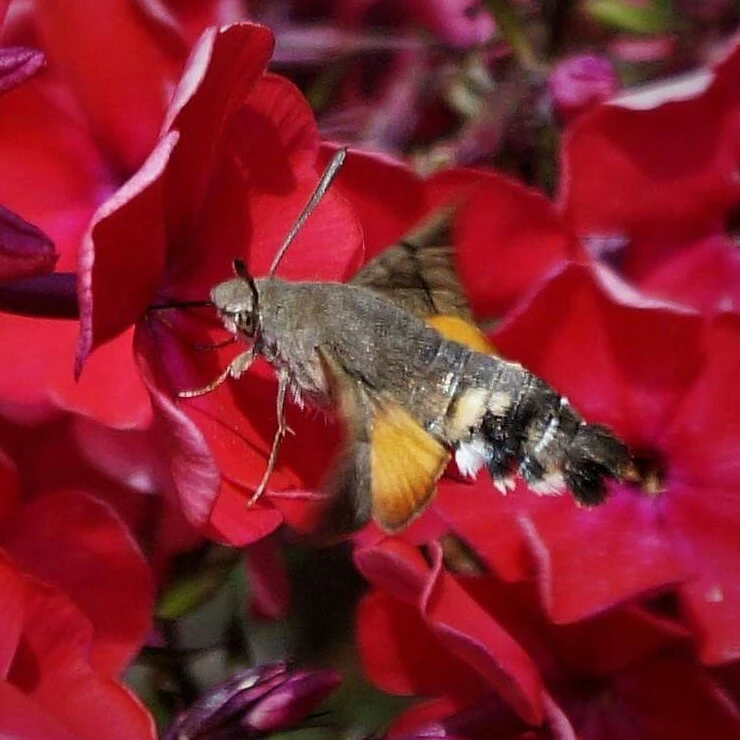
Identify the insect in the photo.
Macroglossum stellatarum
